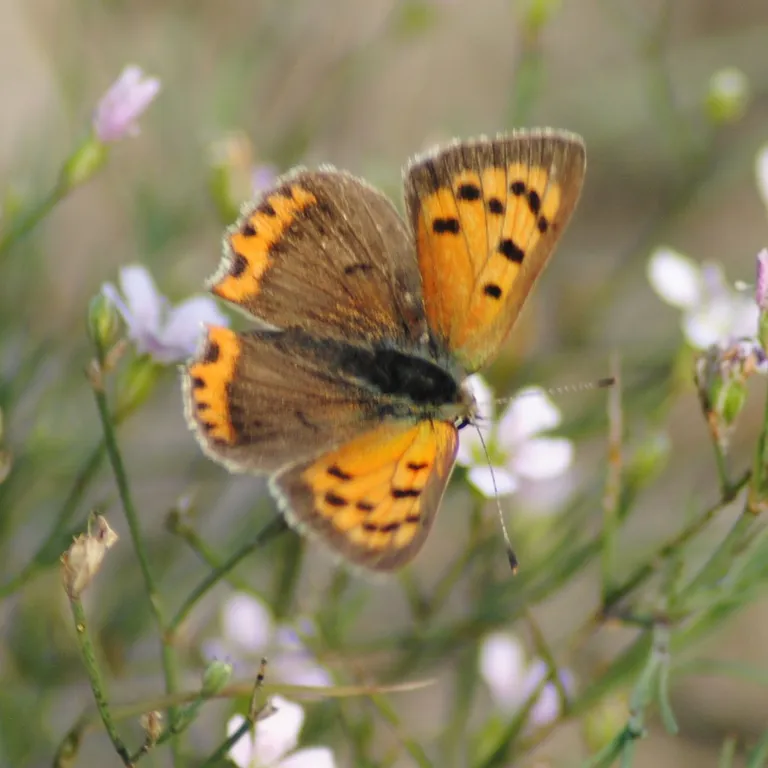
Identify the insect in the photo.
Lycaena phlaeas
